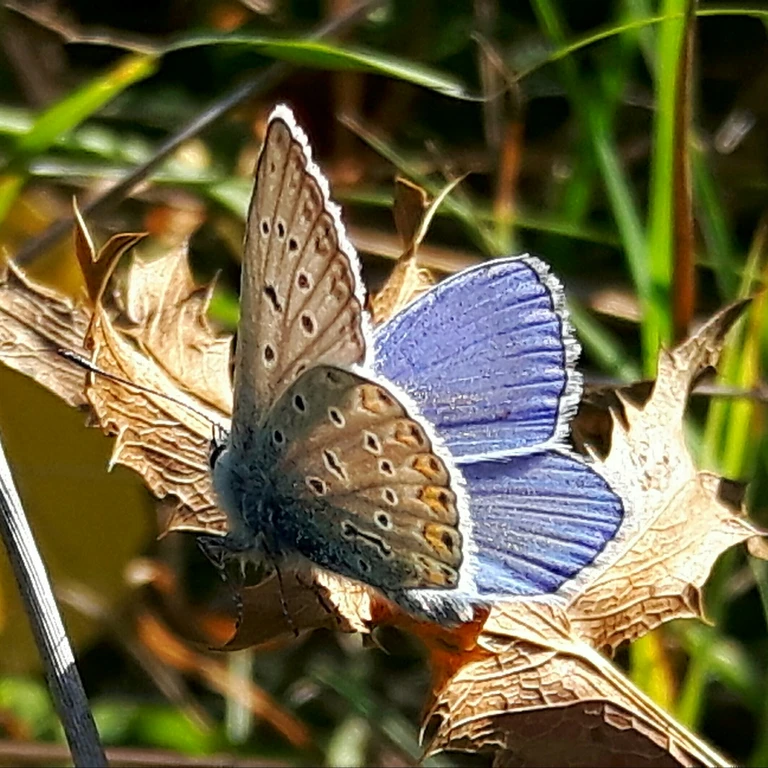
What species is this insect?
Polyommatus icarus
